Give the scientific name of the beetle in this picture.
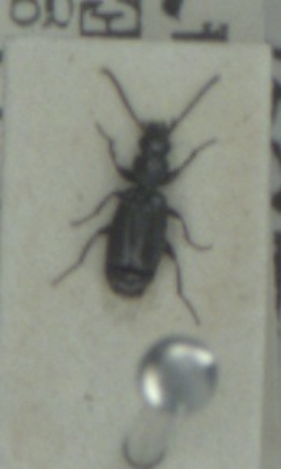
Microlestes maurus
